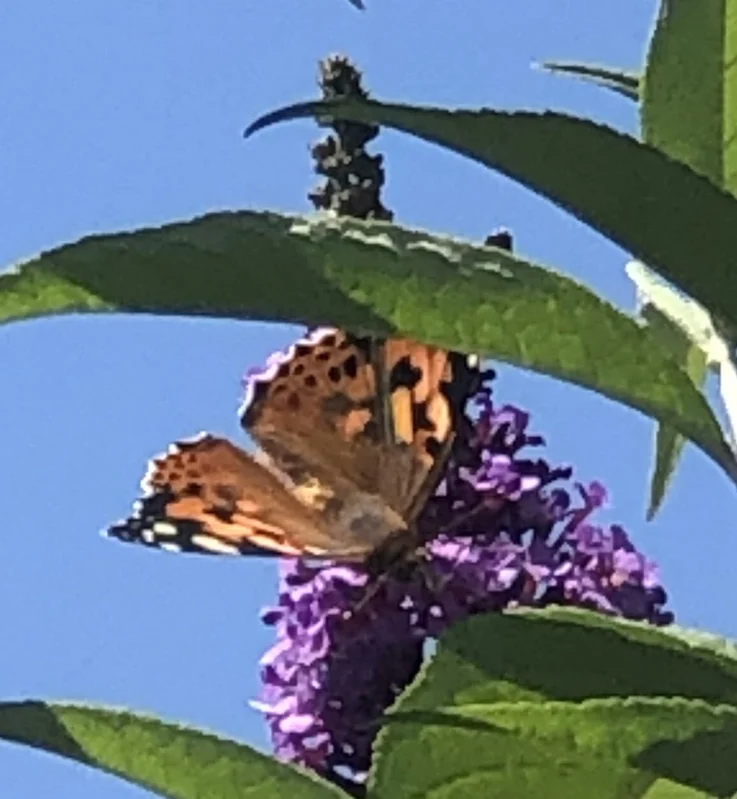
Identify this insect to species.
Vanessa cardui
